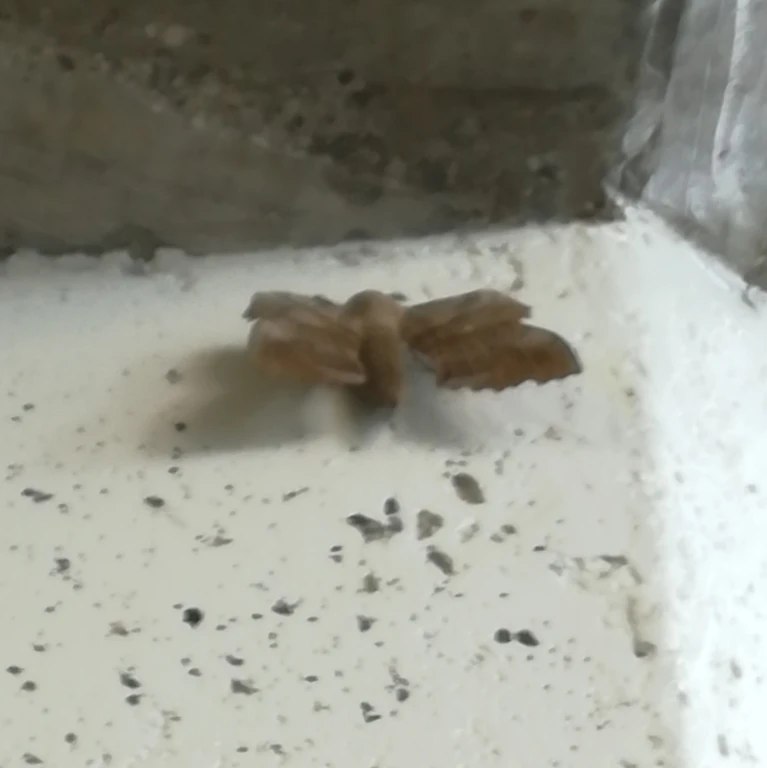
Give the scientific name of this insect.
Laothoe populi
